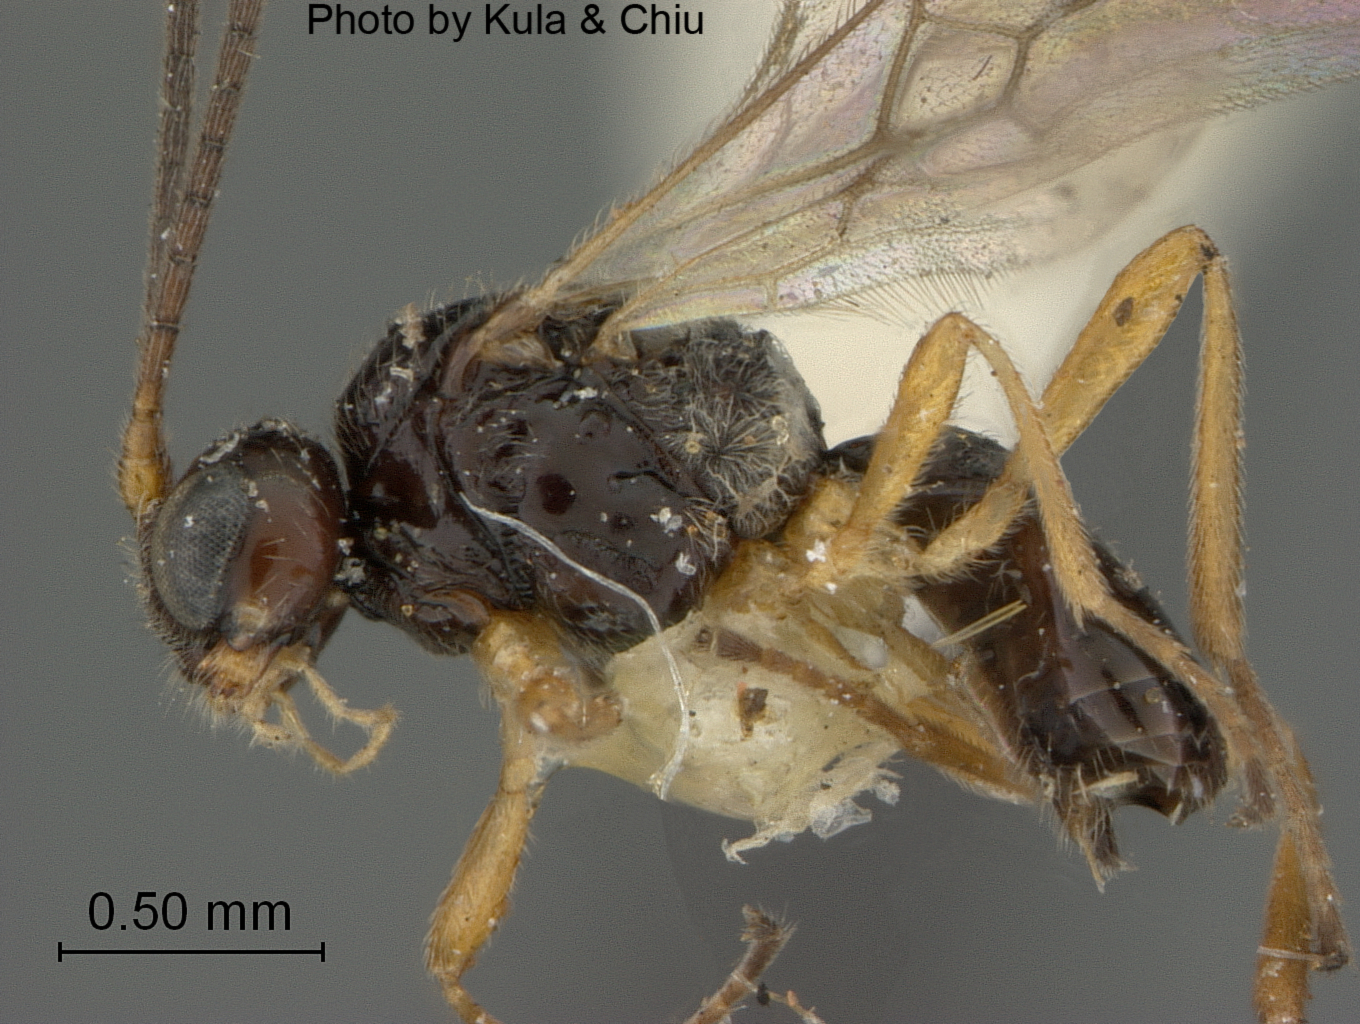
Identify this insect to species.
Dacnusa sachemella
